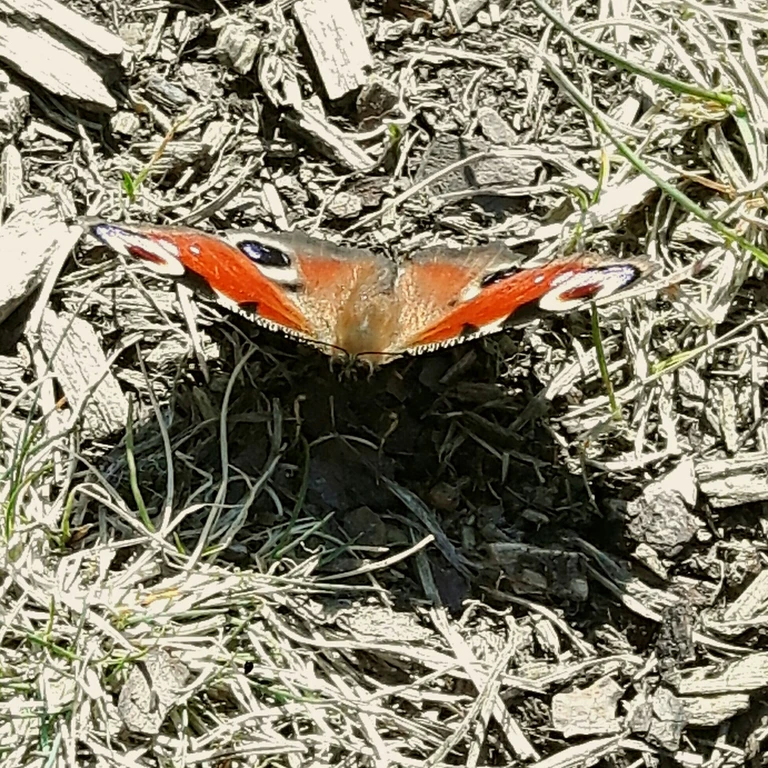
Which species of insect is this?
Aglais io
